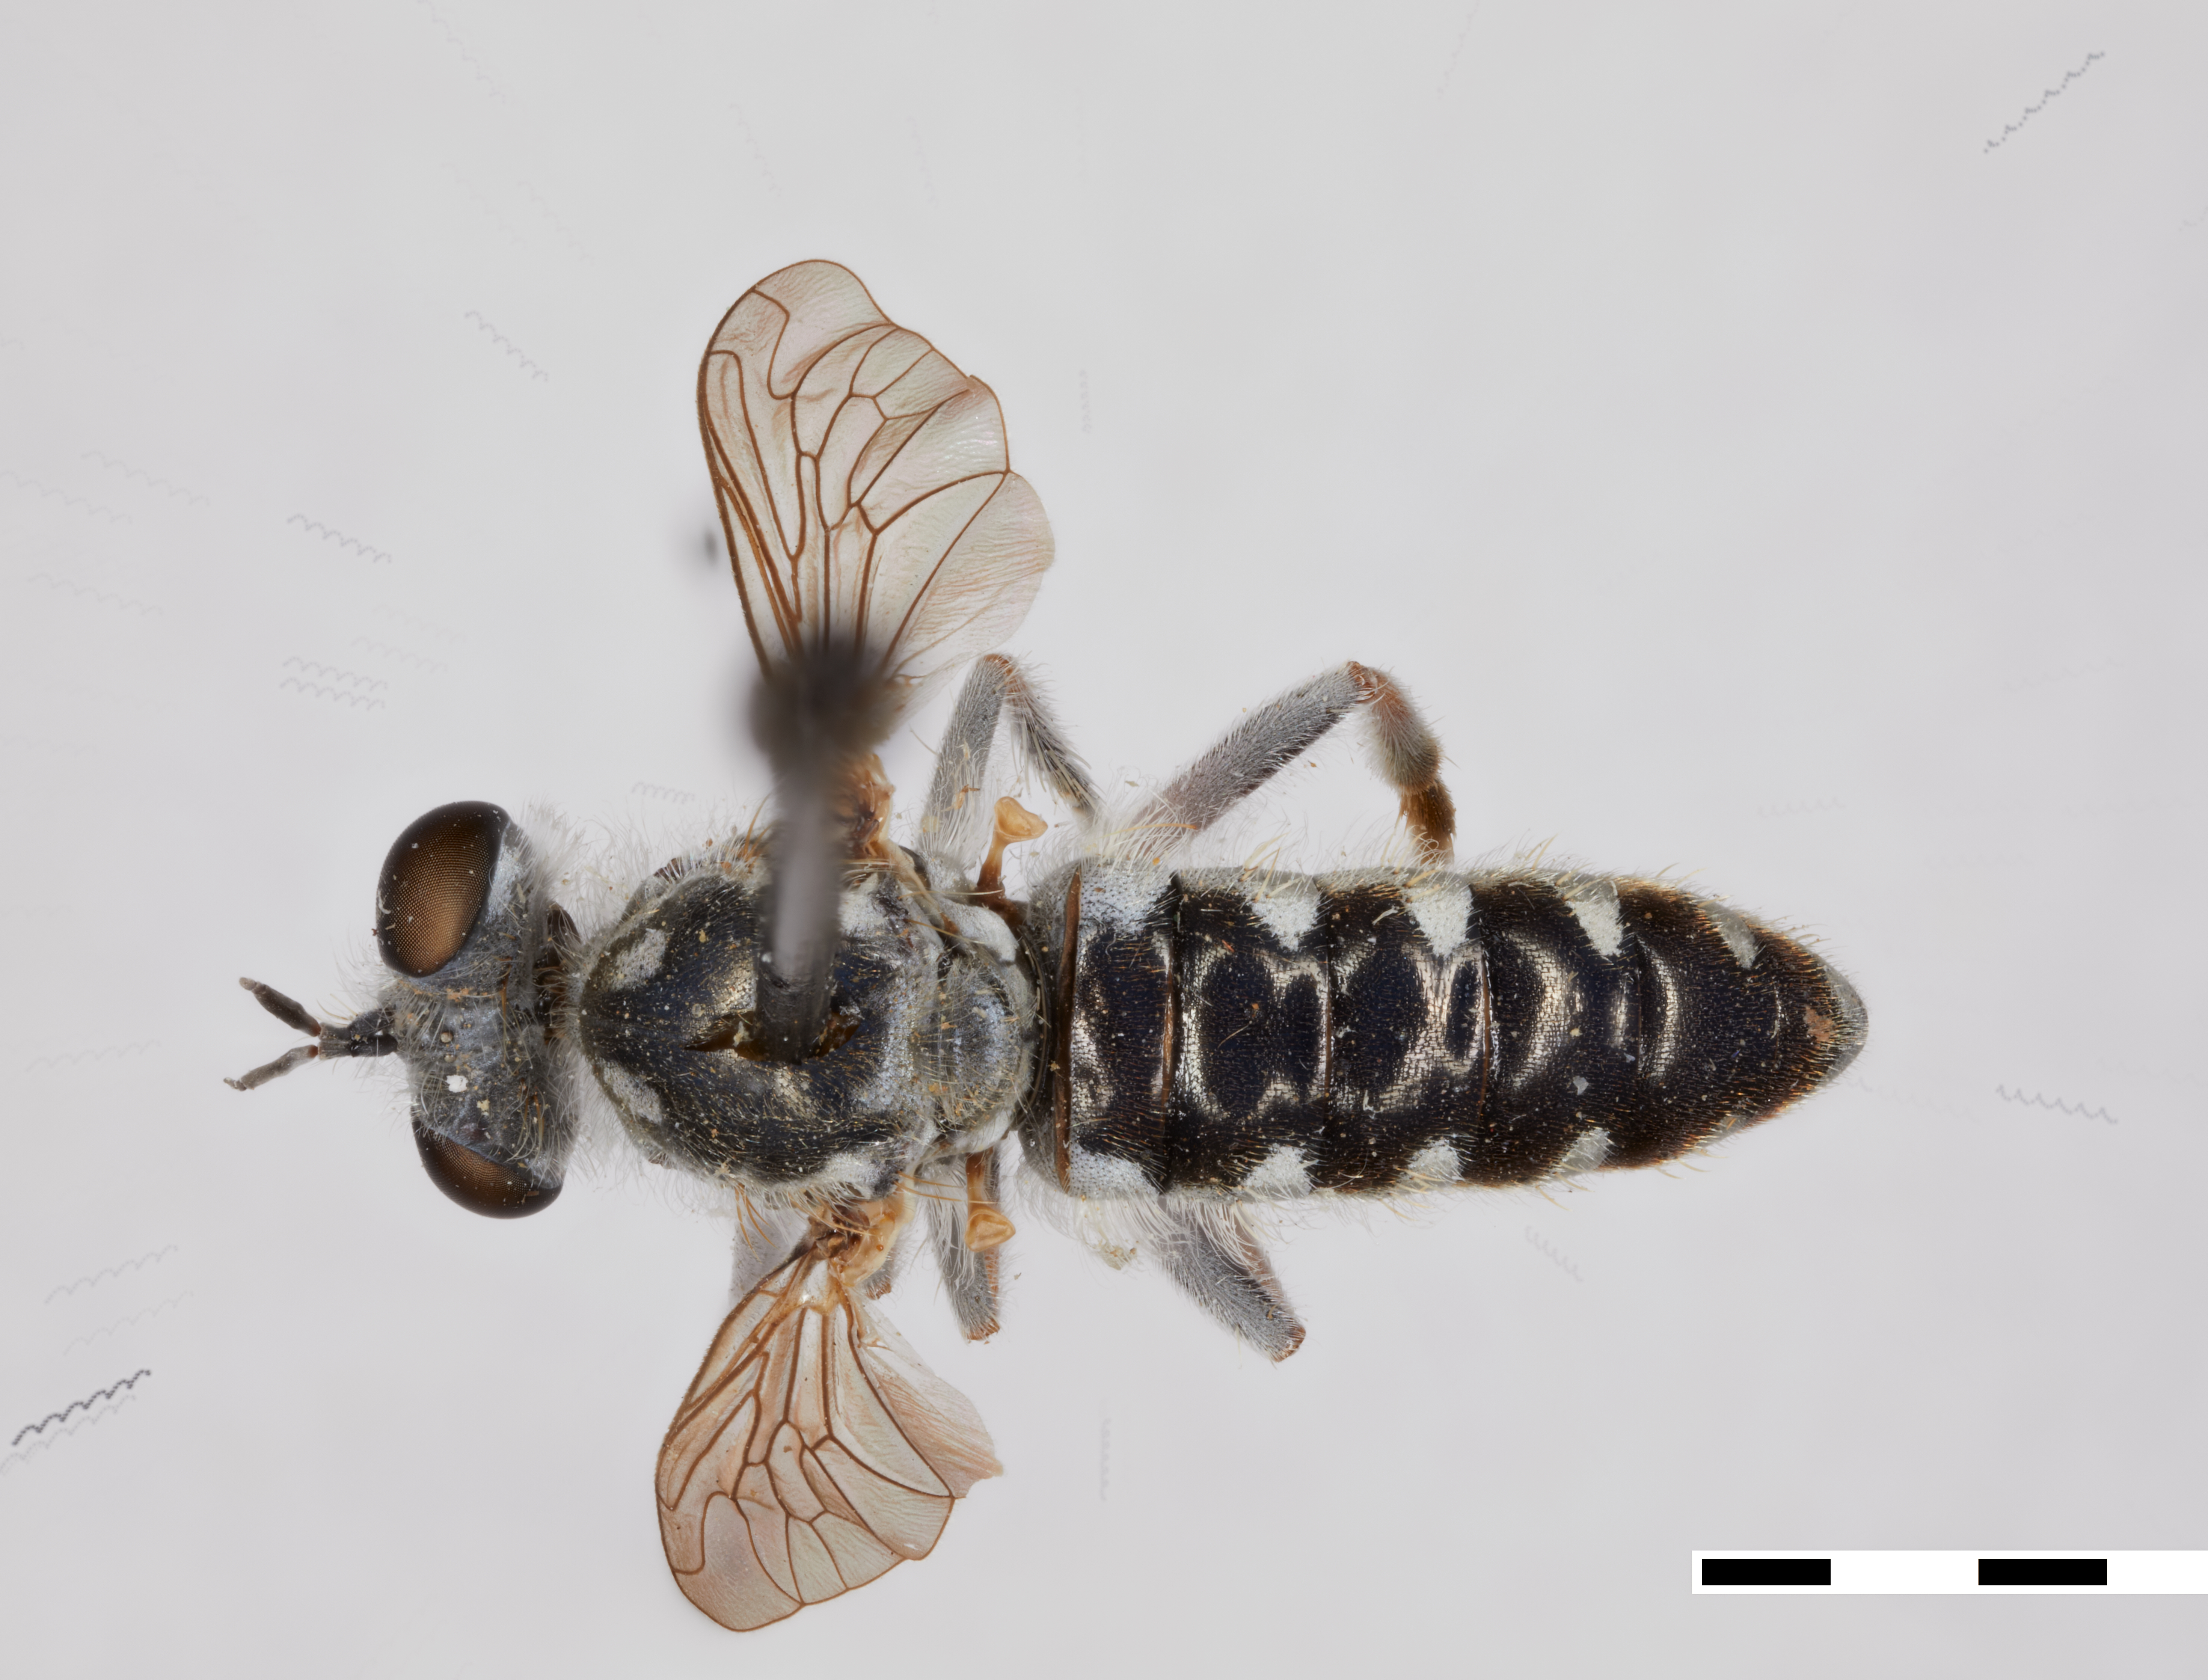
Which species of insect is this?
Laphystia bromleyi
